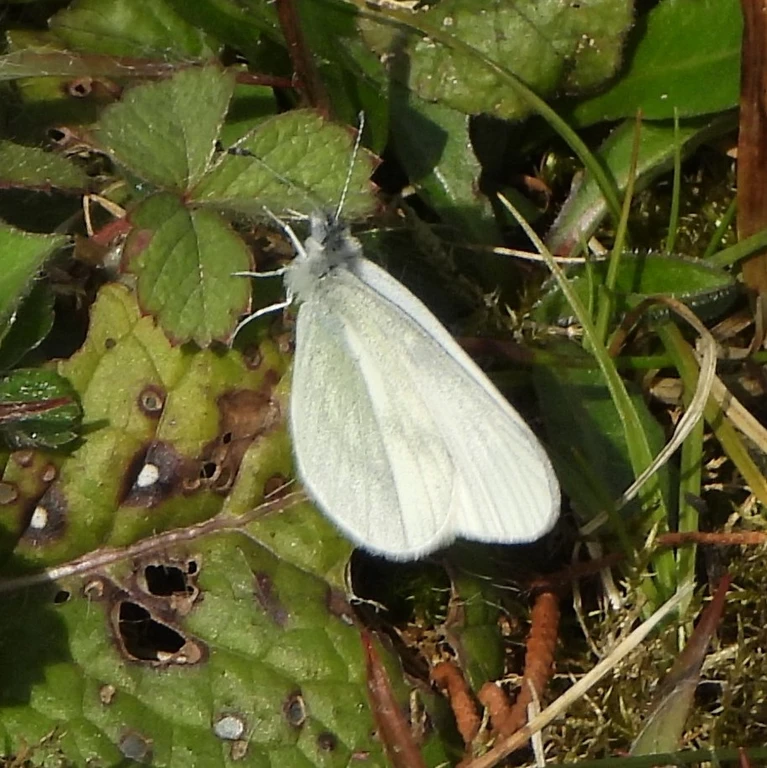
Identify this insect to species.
Leptidea sinapis/juvernica
